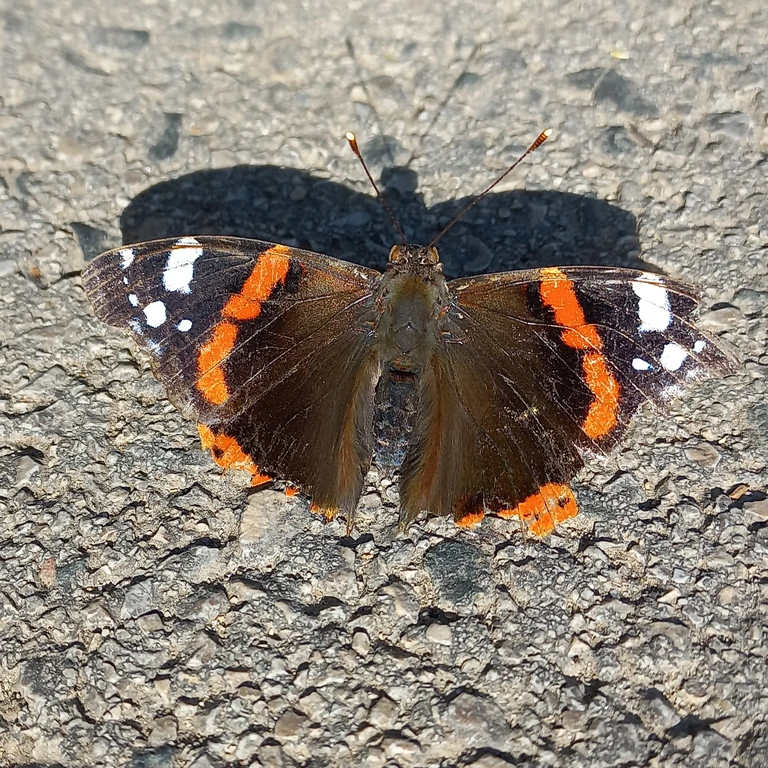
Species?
Vanessa atalanta
